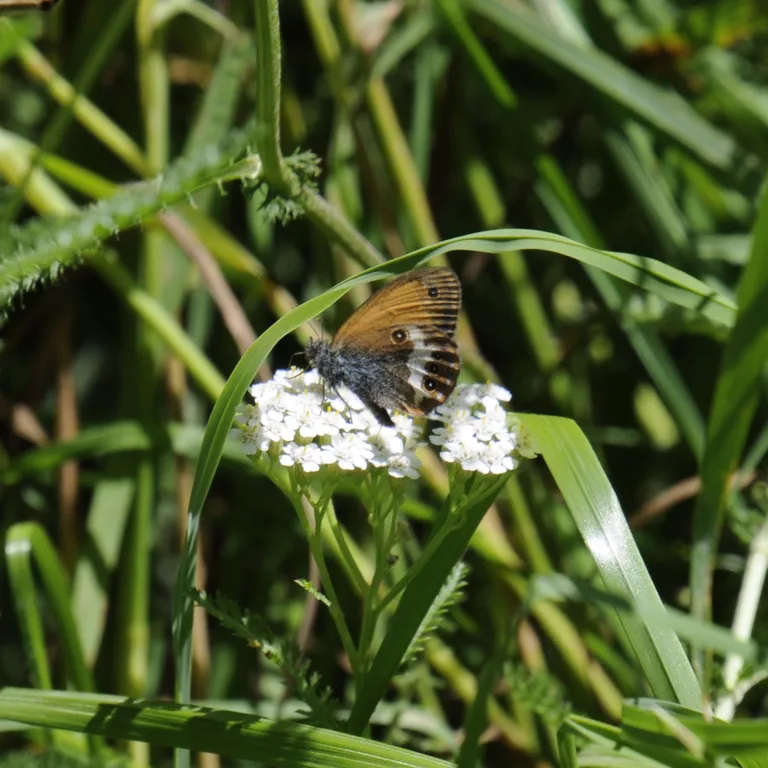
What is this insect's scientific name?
Coenonympha arcania
